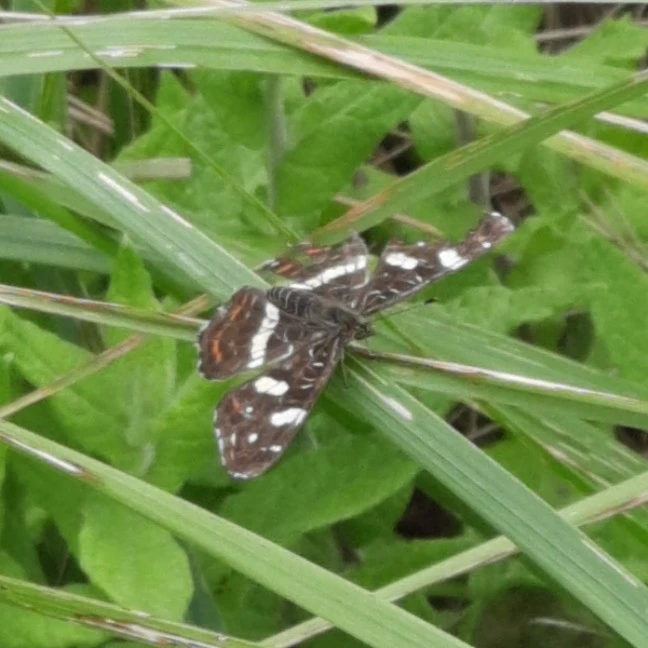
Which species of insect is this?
Araschnia levana
